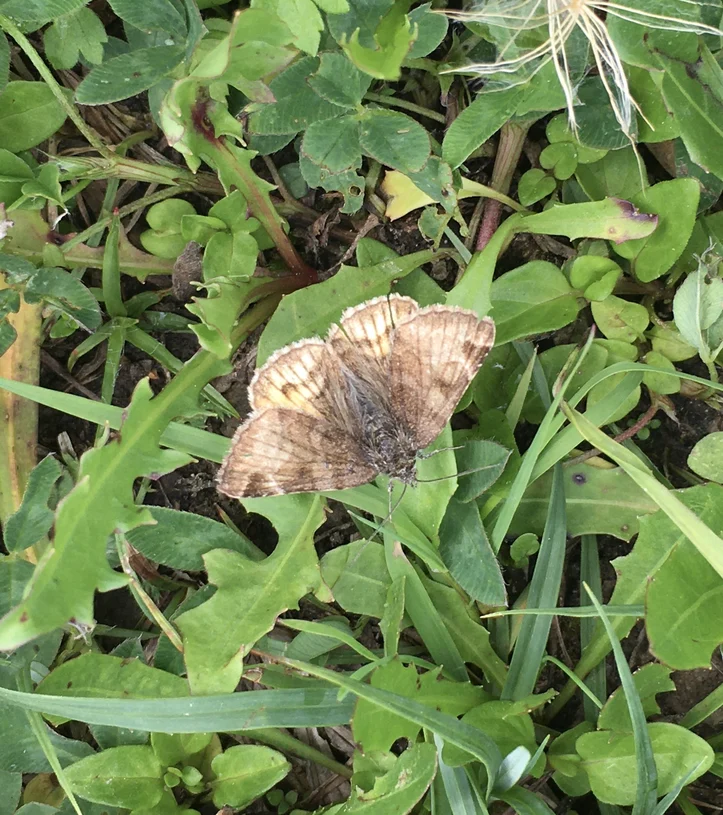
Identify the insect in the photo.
Euclidia glyphica
